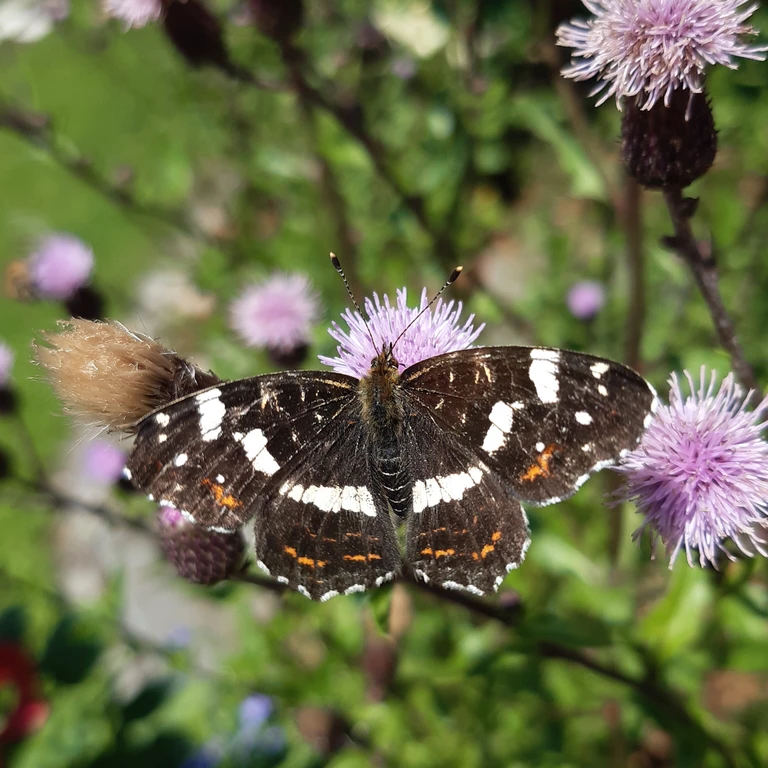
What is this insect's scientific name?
Araschnia levana
